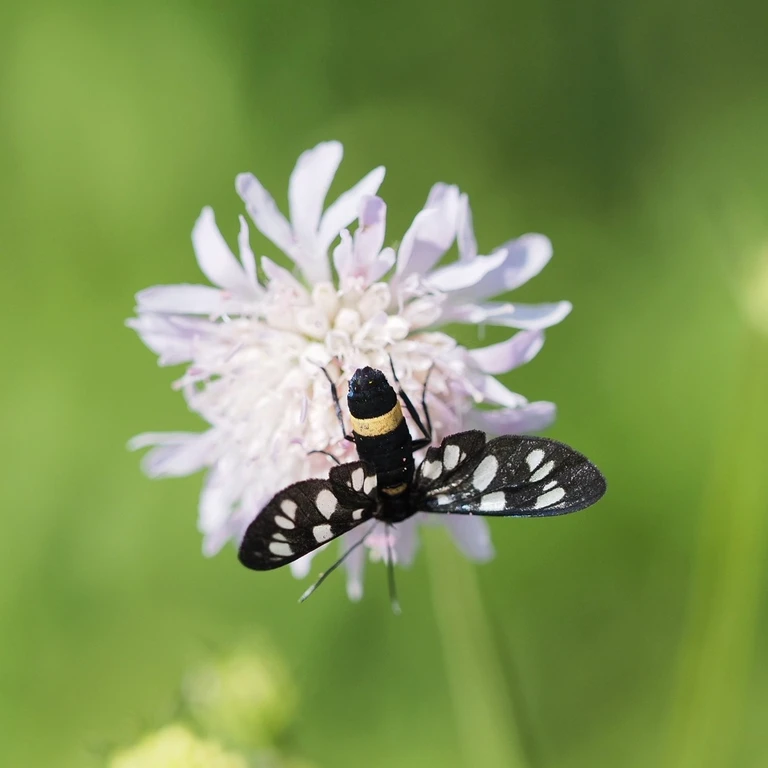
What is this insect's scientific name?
Amata phegea
